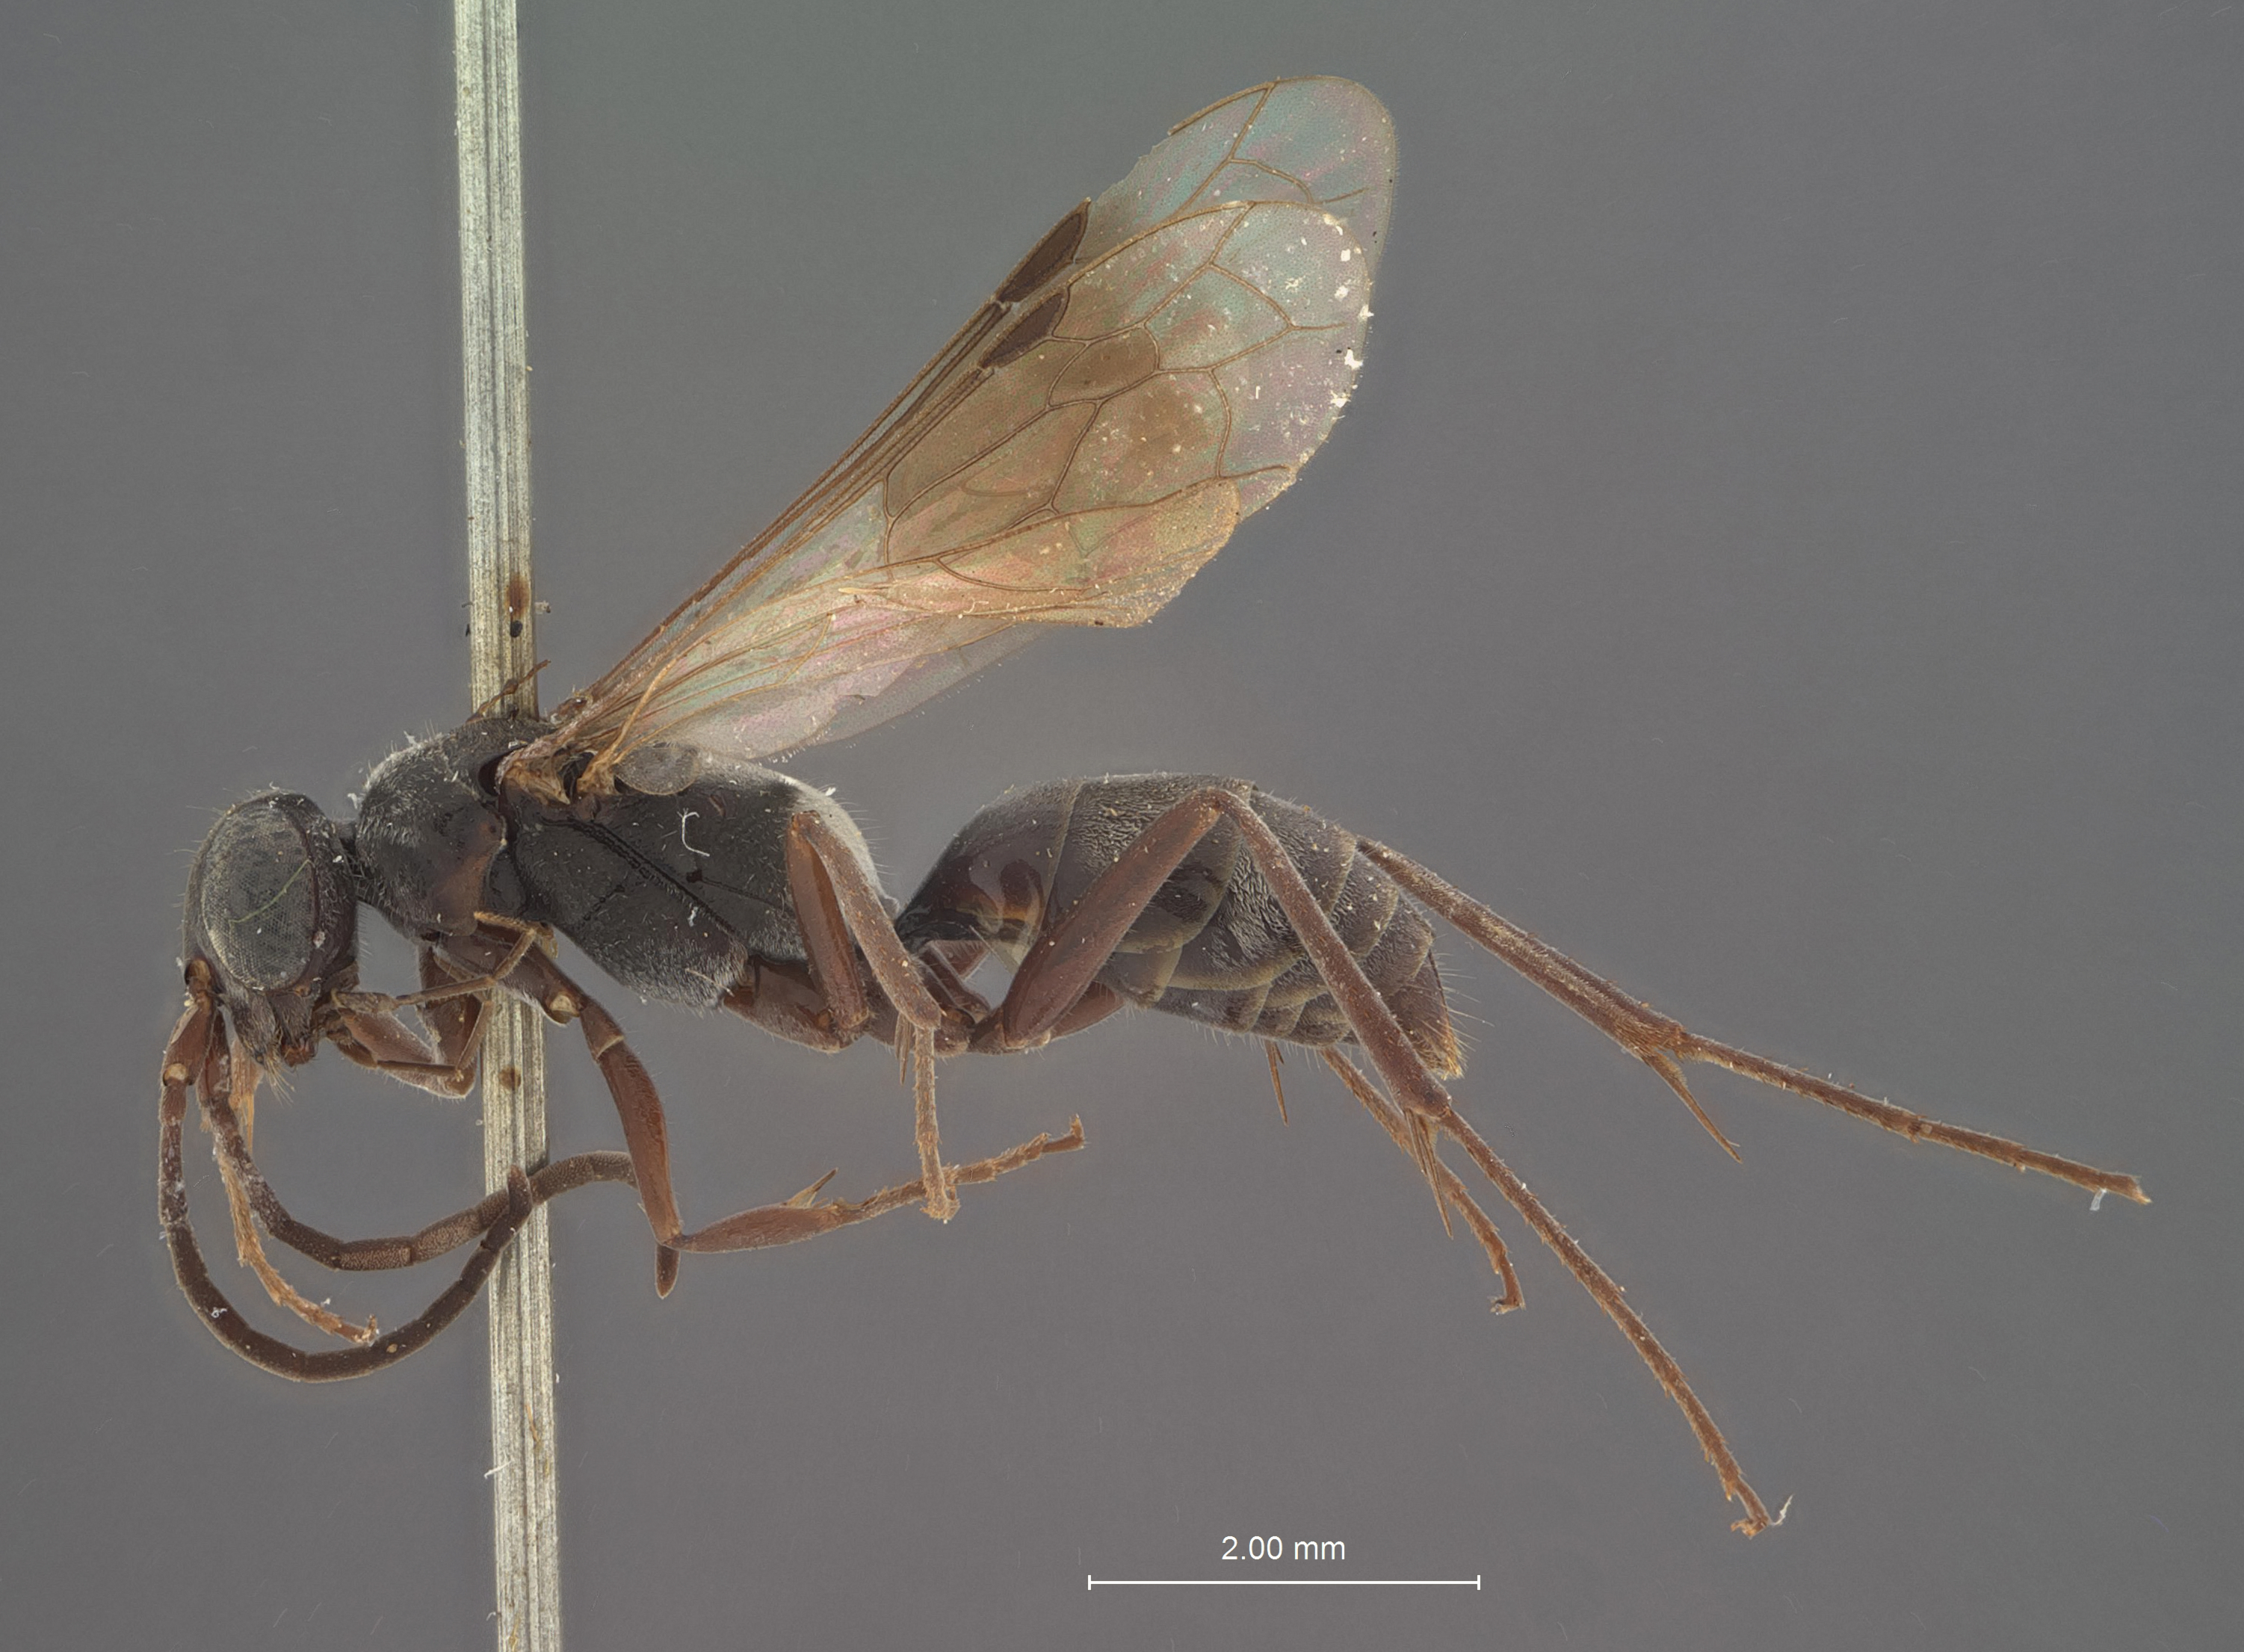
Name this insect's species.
Meragenia nigripes
